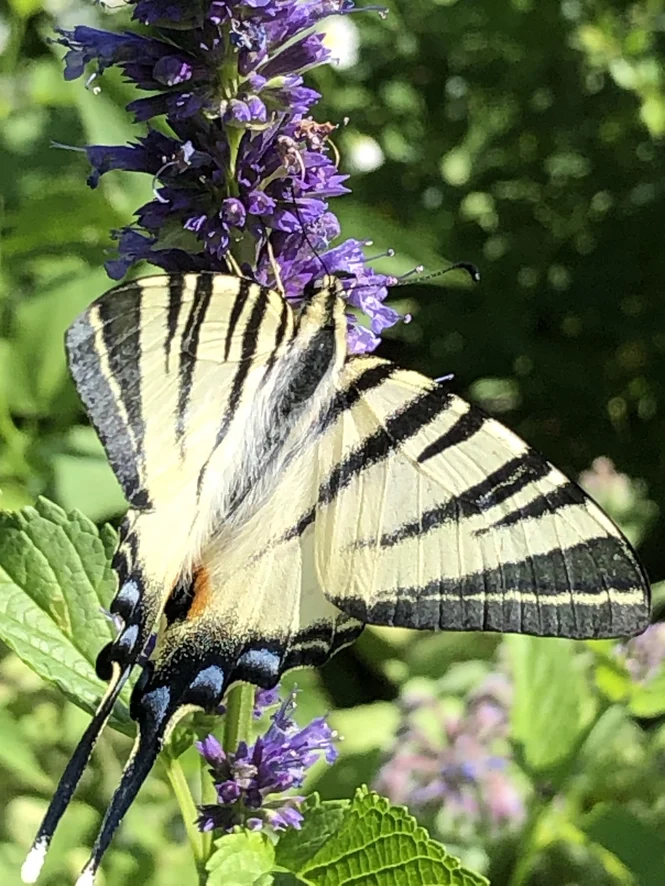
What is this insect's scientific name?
Iphiclides podalirius
